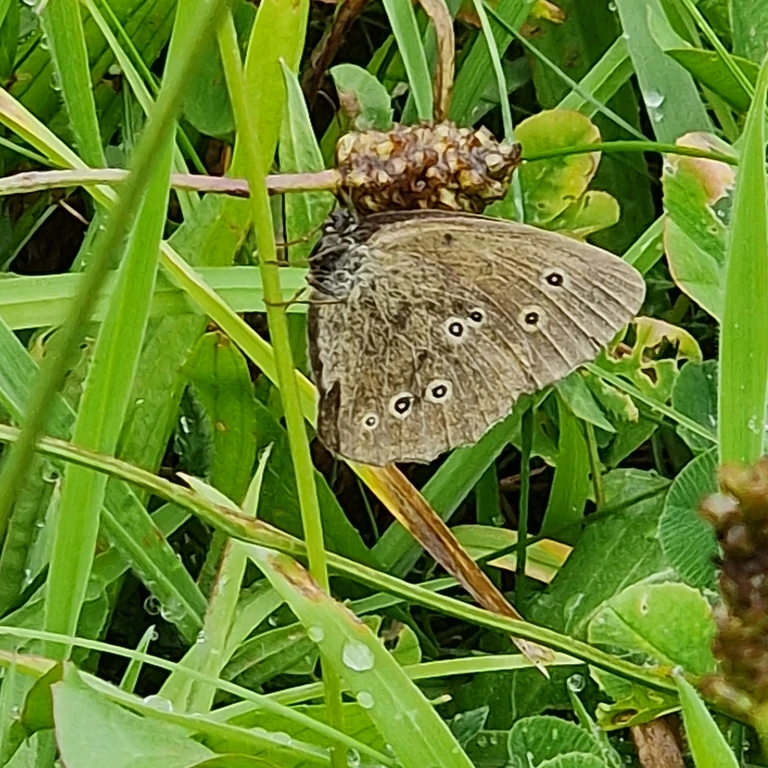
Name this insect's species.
Aphantopus hyperantus
